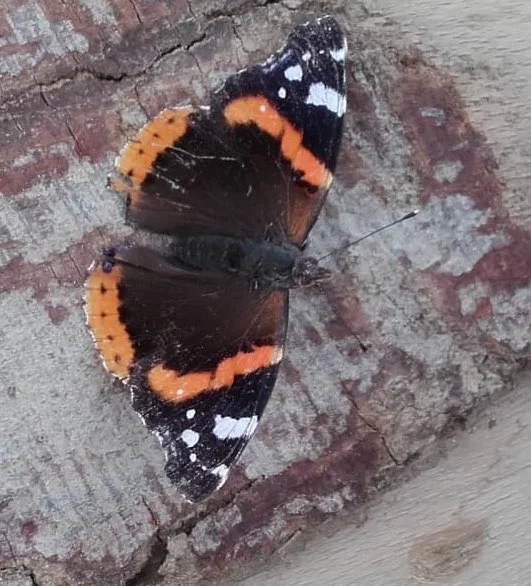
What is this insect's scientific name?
Vanessa atalanta
